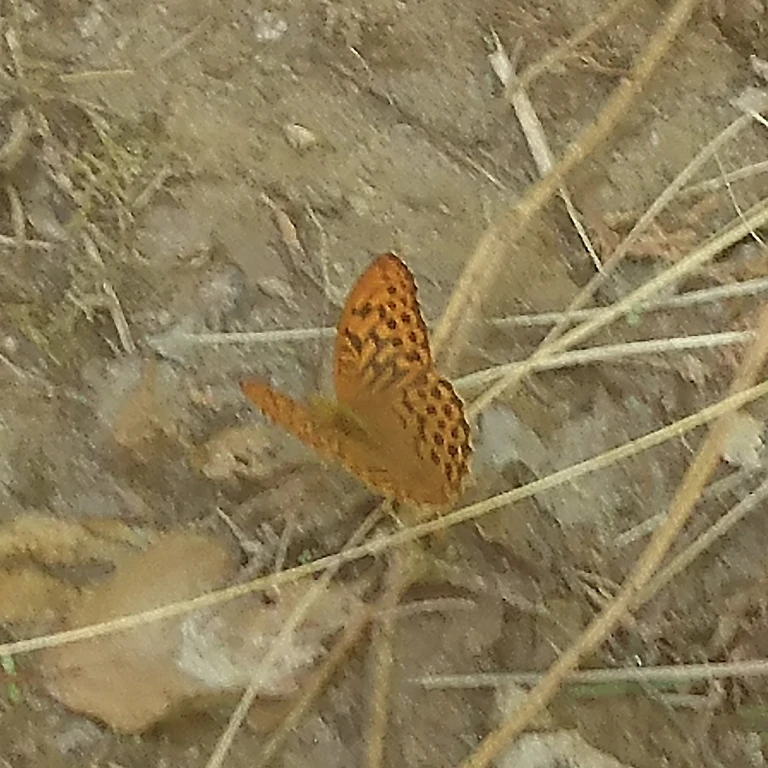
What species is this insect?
Argynnis paphia
